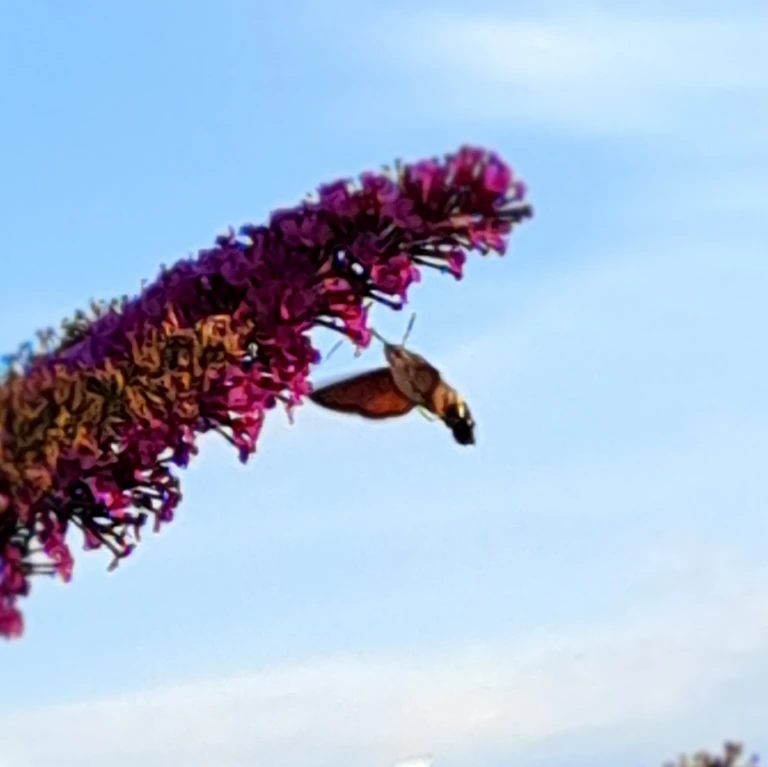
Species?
Macroglossum stellatarum
